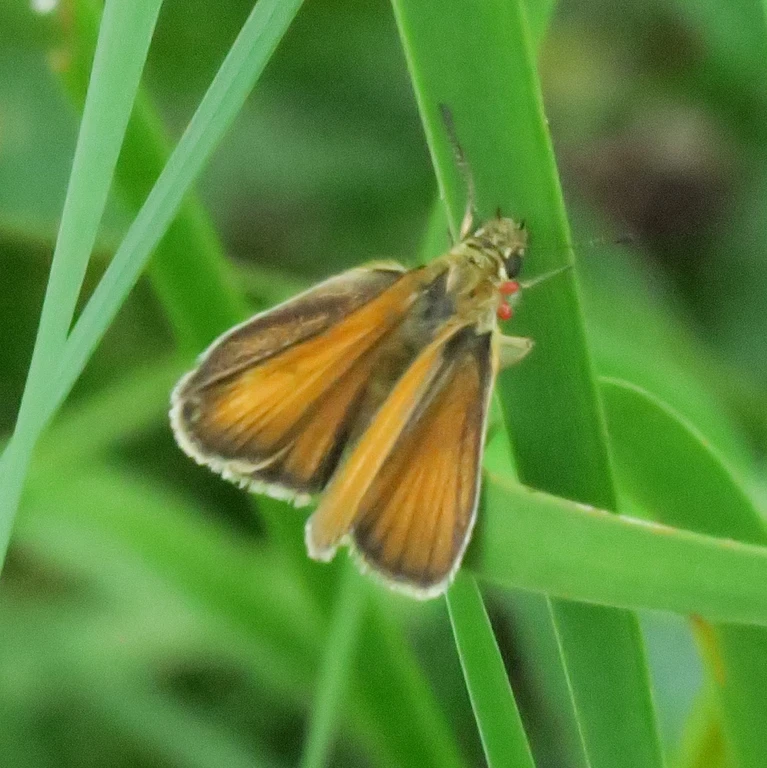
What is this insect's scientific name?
Thymelicus lineola
